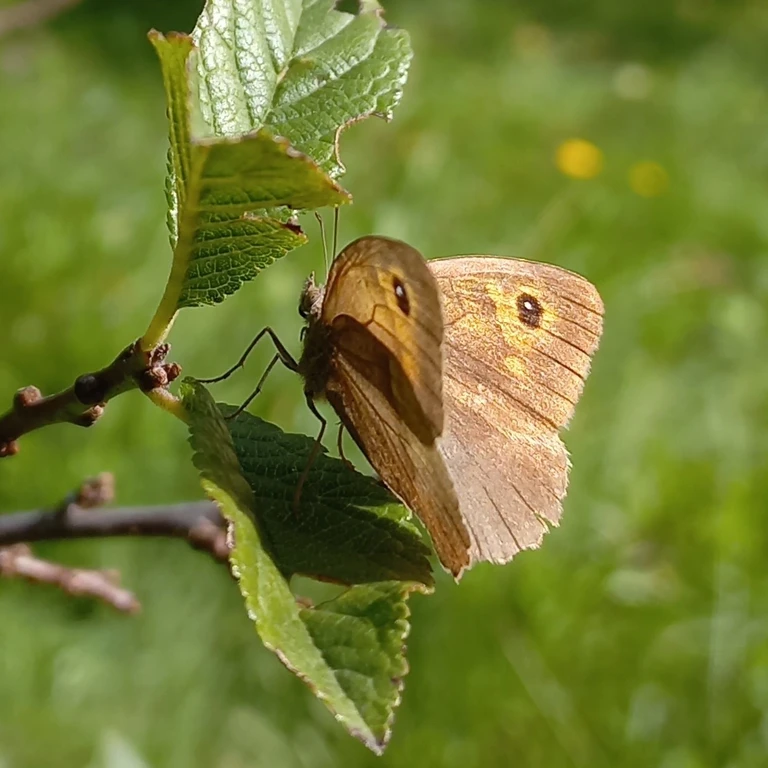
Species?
Maniola jurtina
